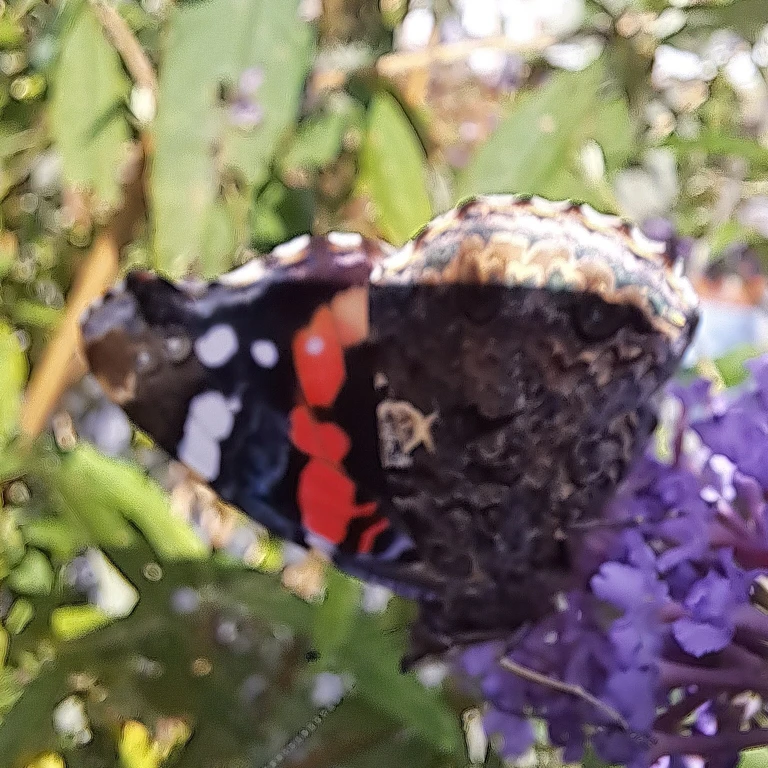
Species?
Vanessa atalanta
